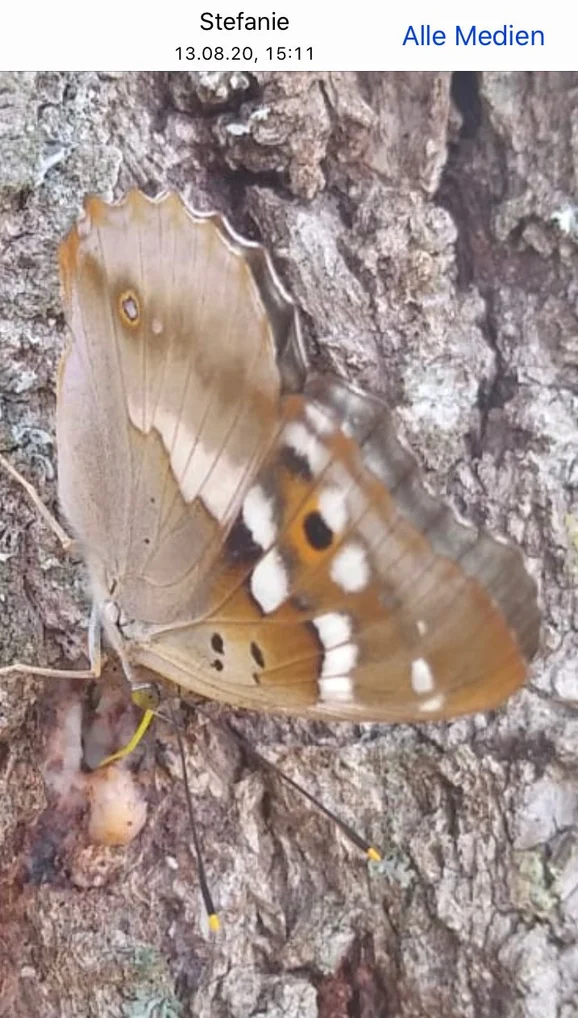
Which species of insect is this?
Apatura ilia
